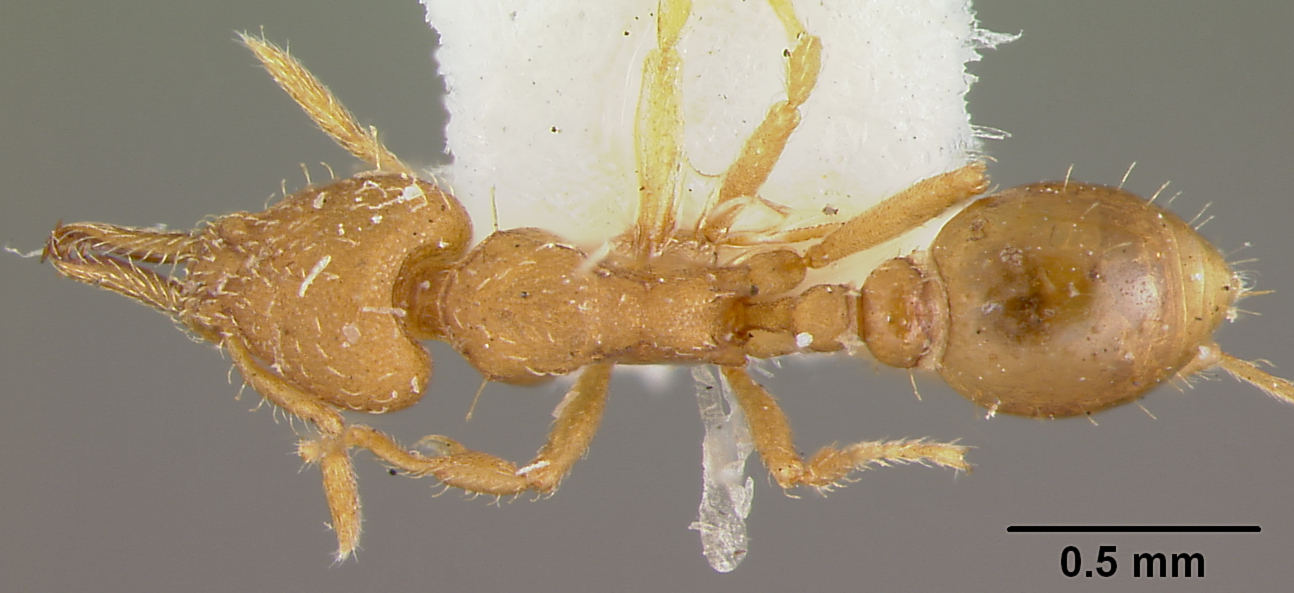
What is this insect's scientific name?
Strumigenys laevipleura
